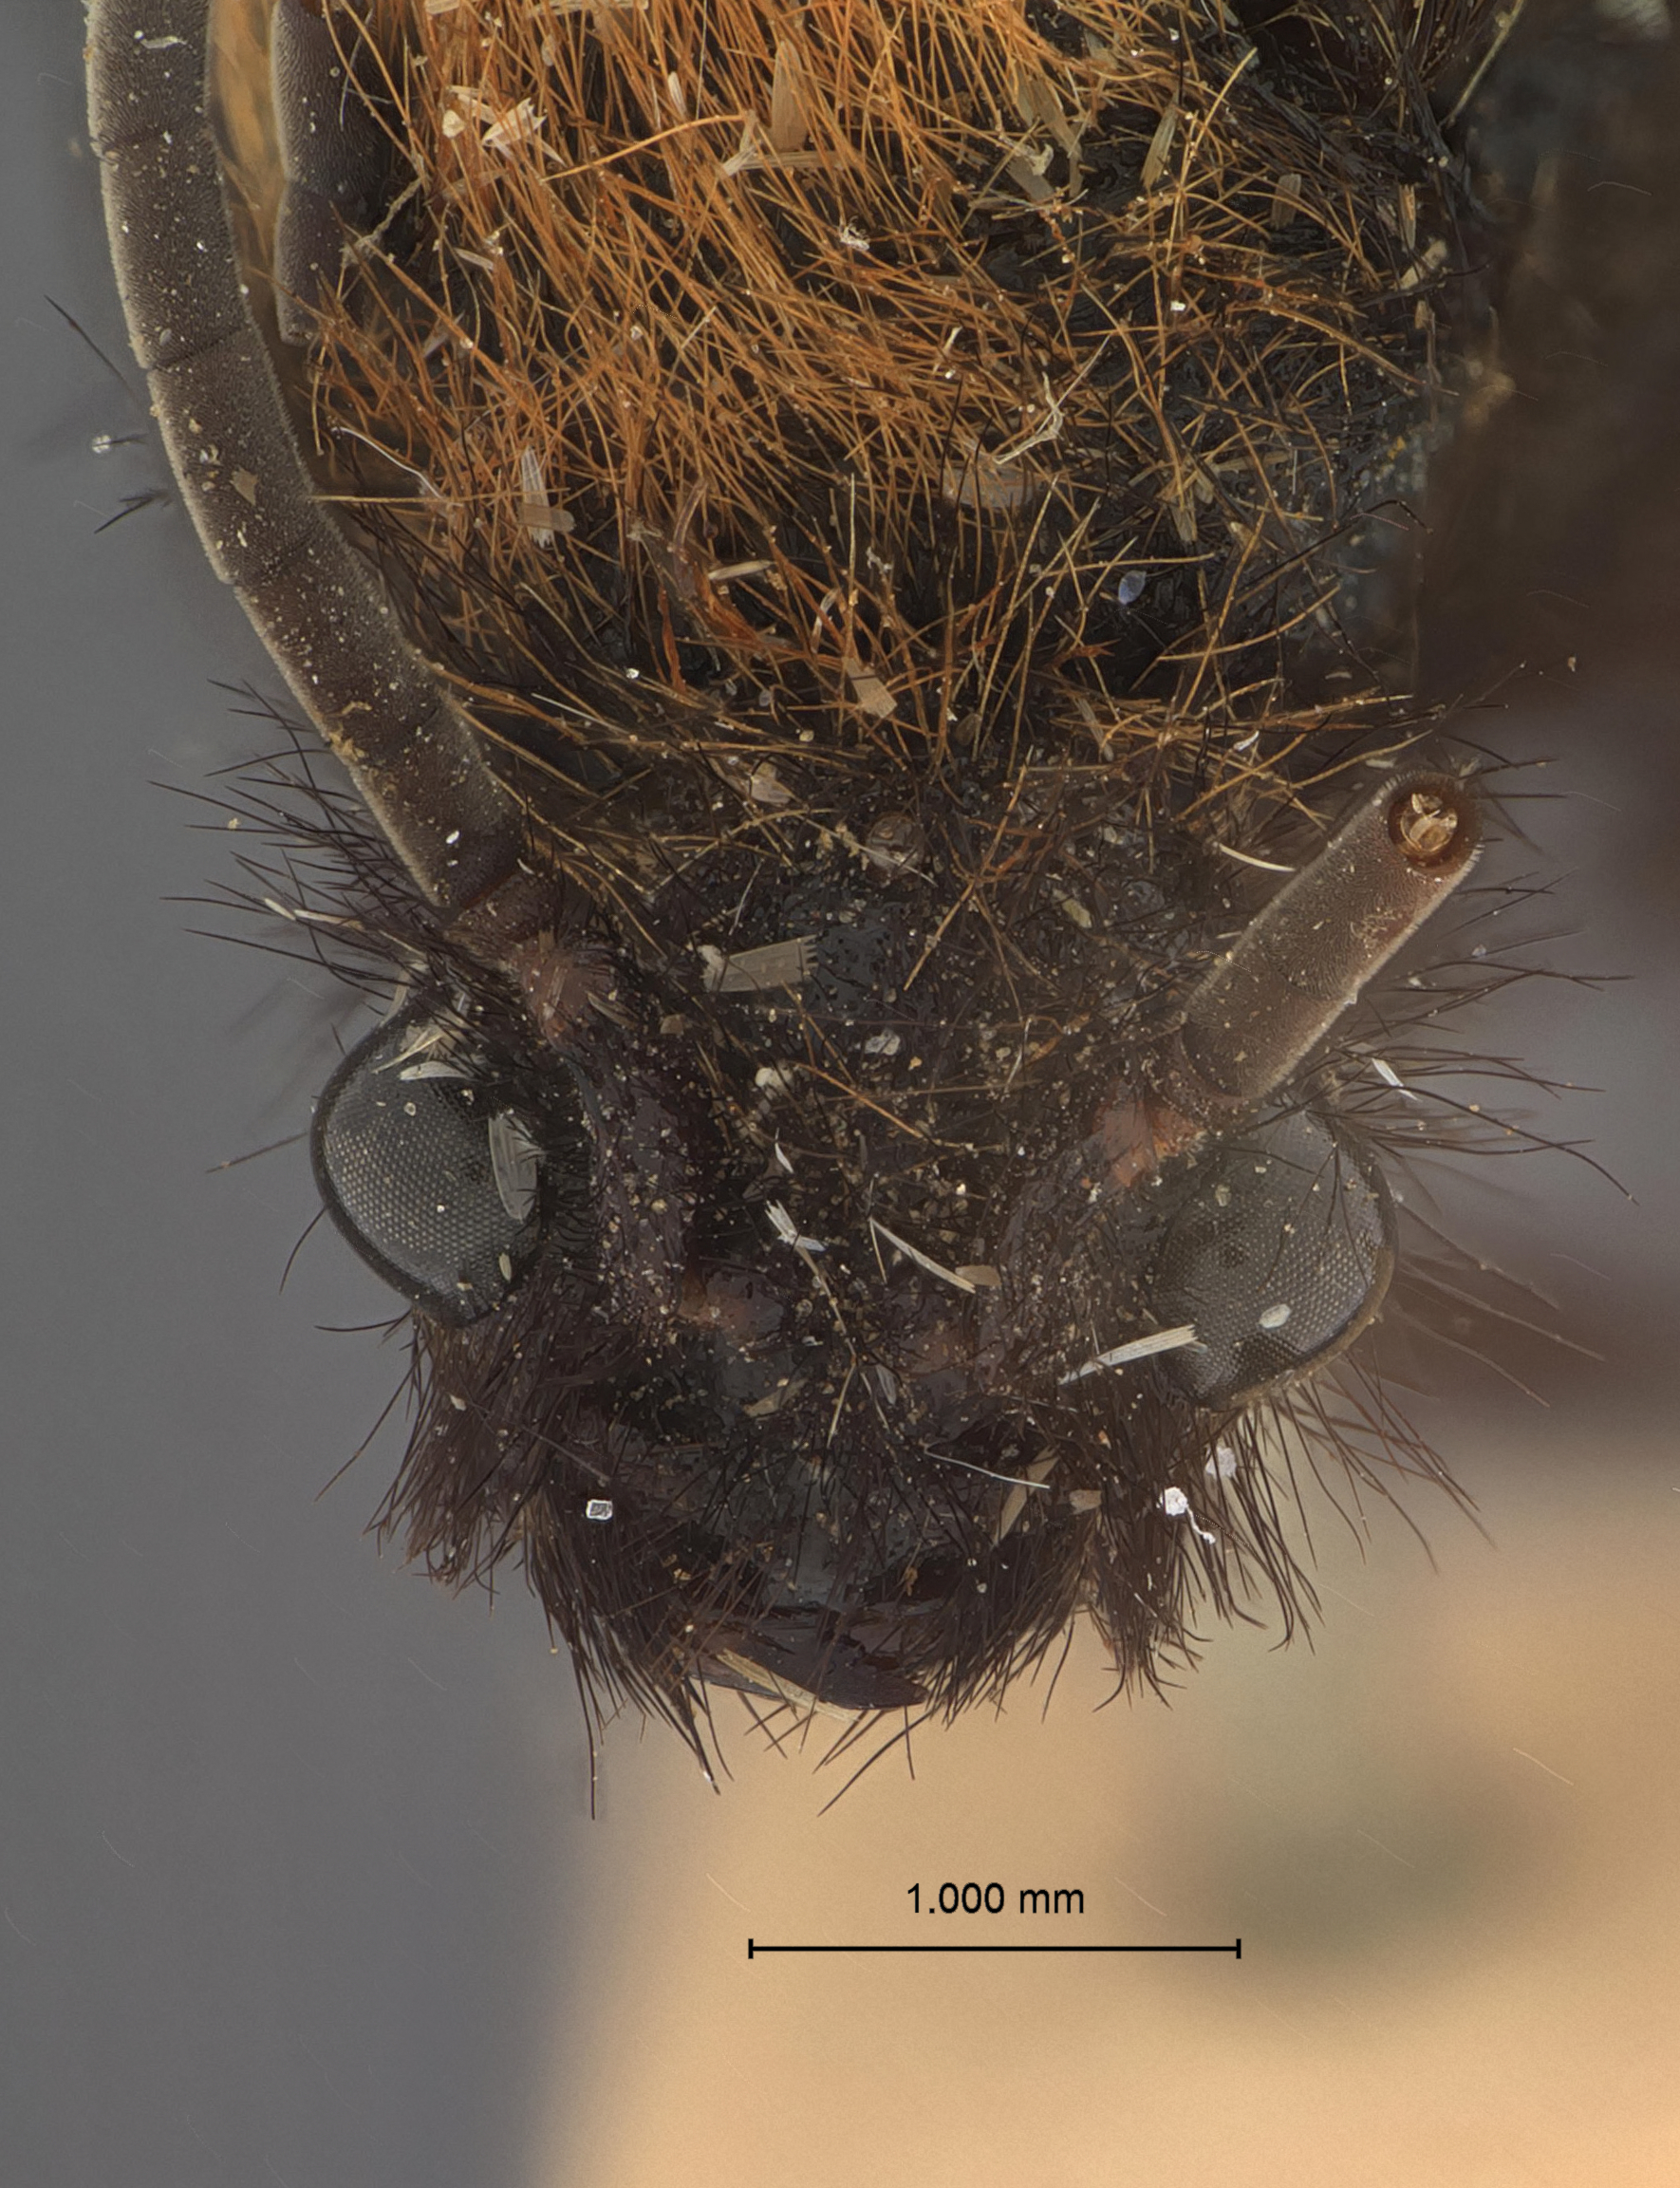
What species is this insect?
Dasymutilla phaon
